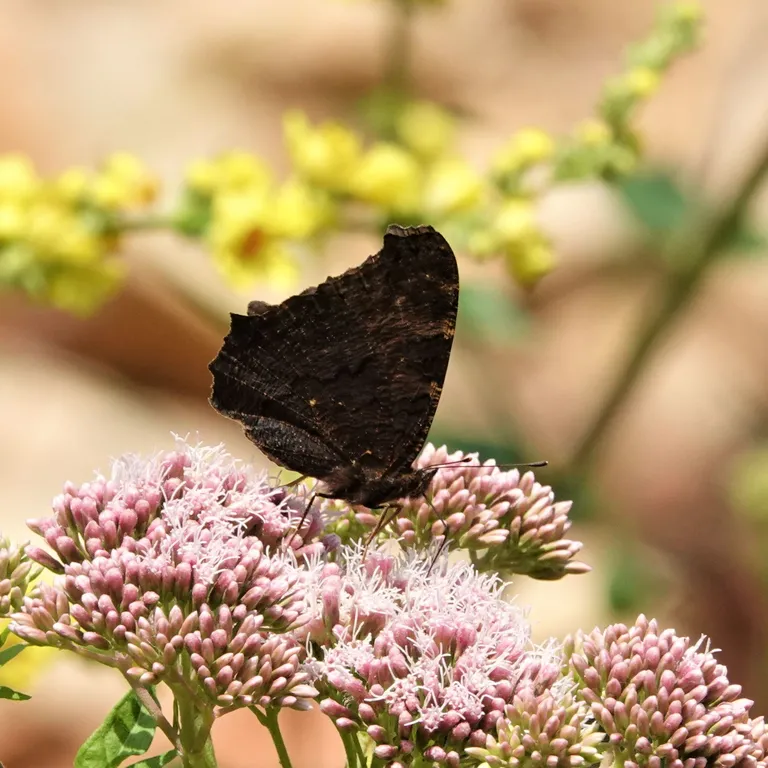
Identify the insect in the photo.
Aglais io
